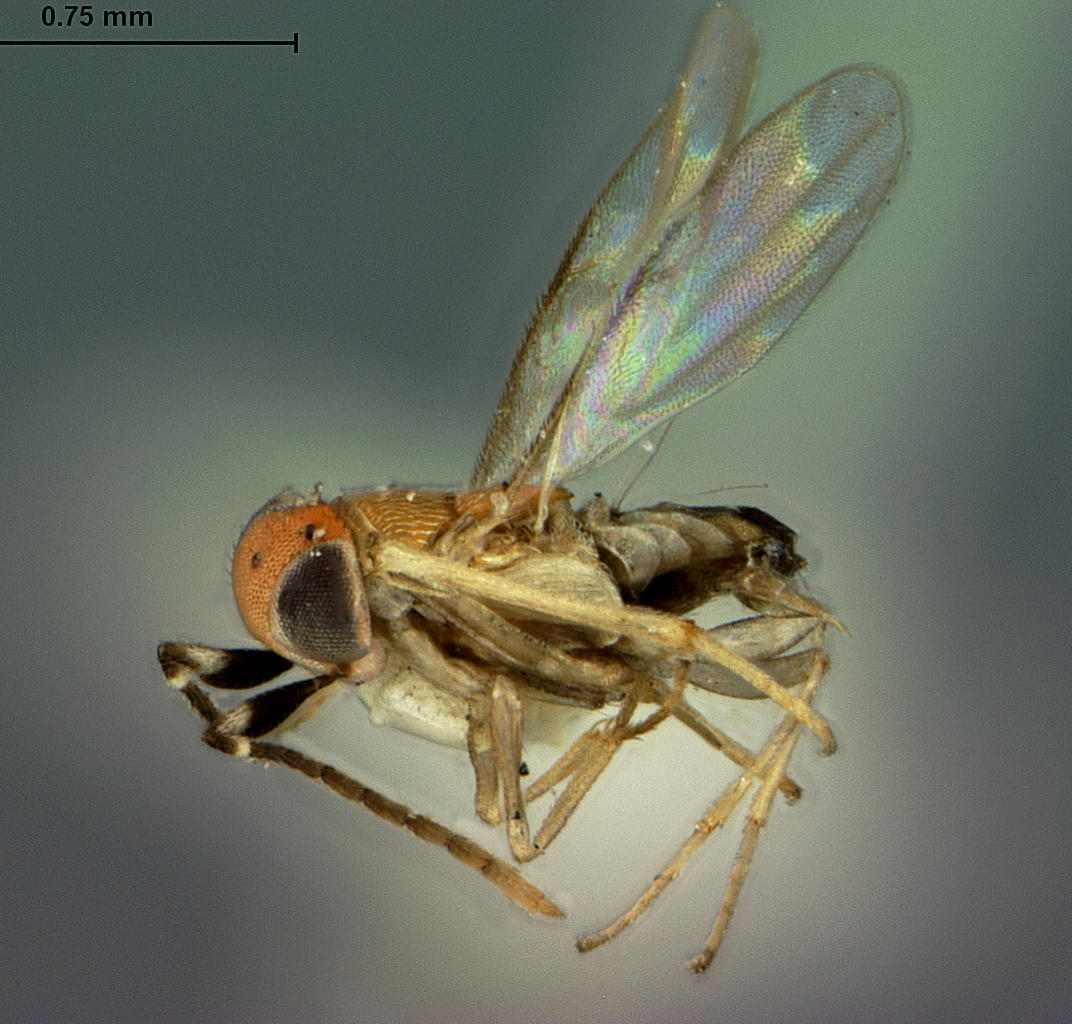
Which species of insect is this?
Aphycus albiclavatus
